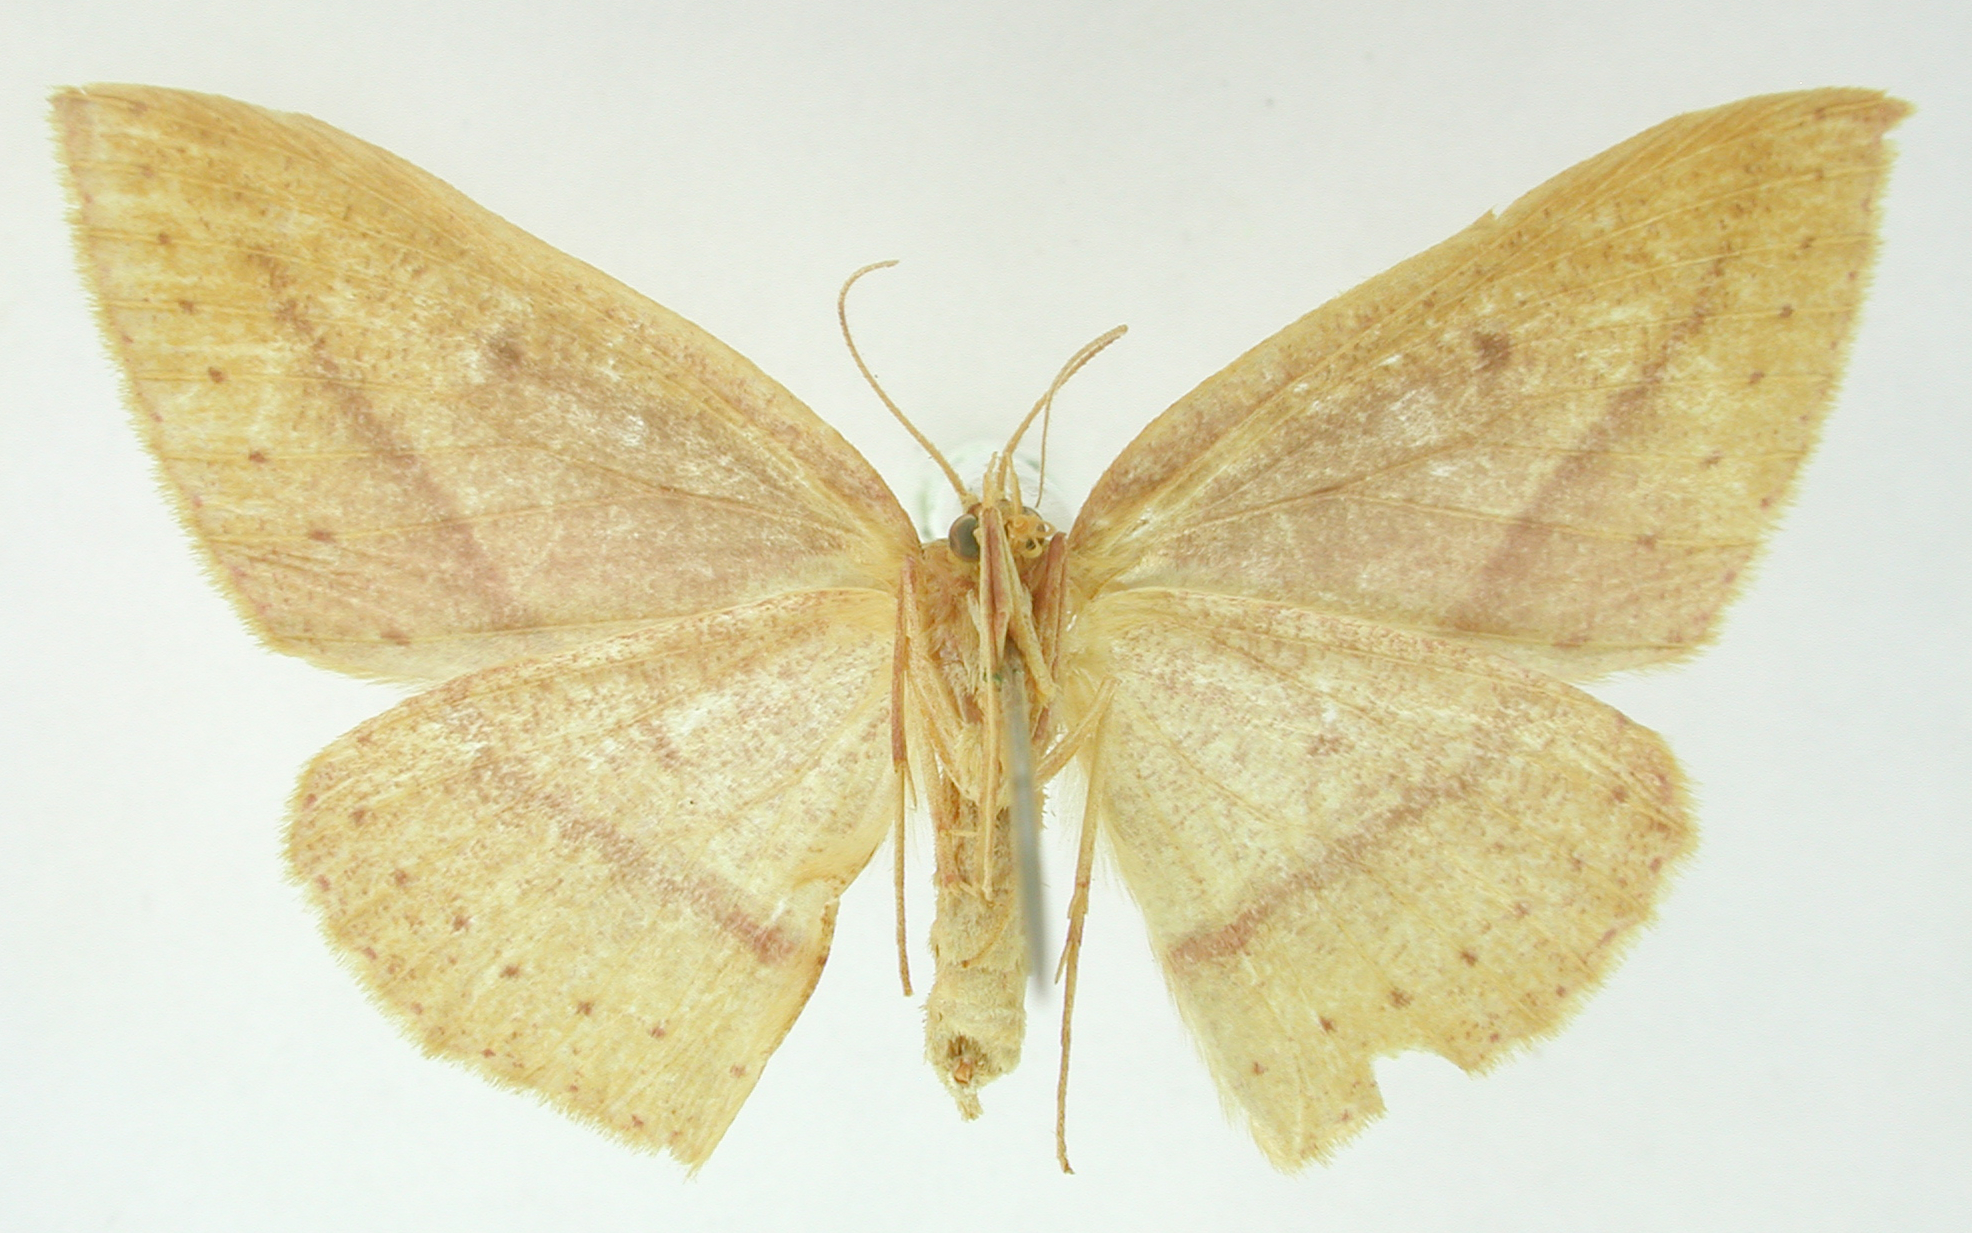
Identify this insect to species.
Anisodes aquila
